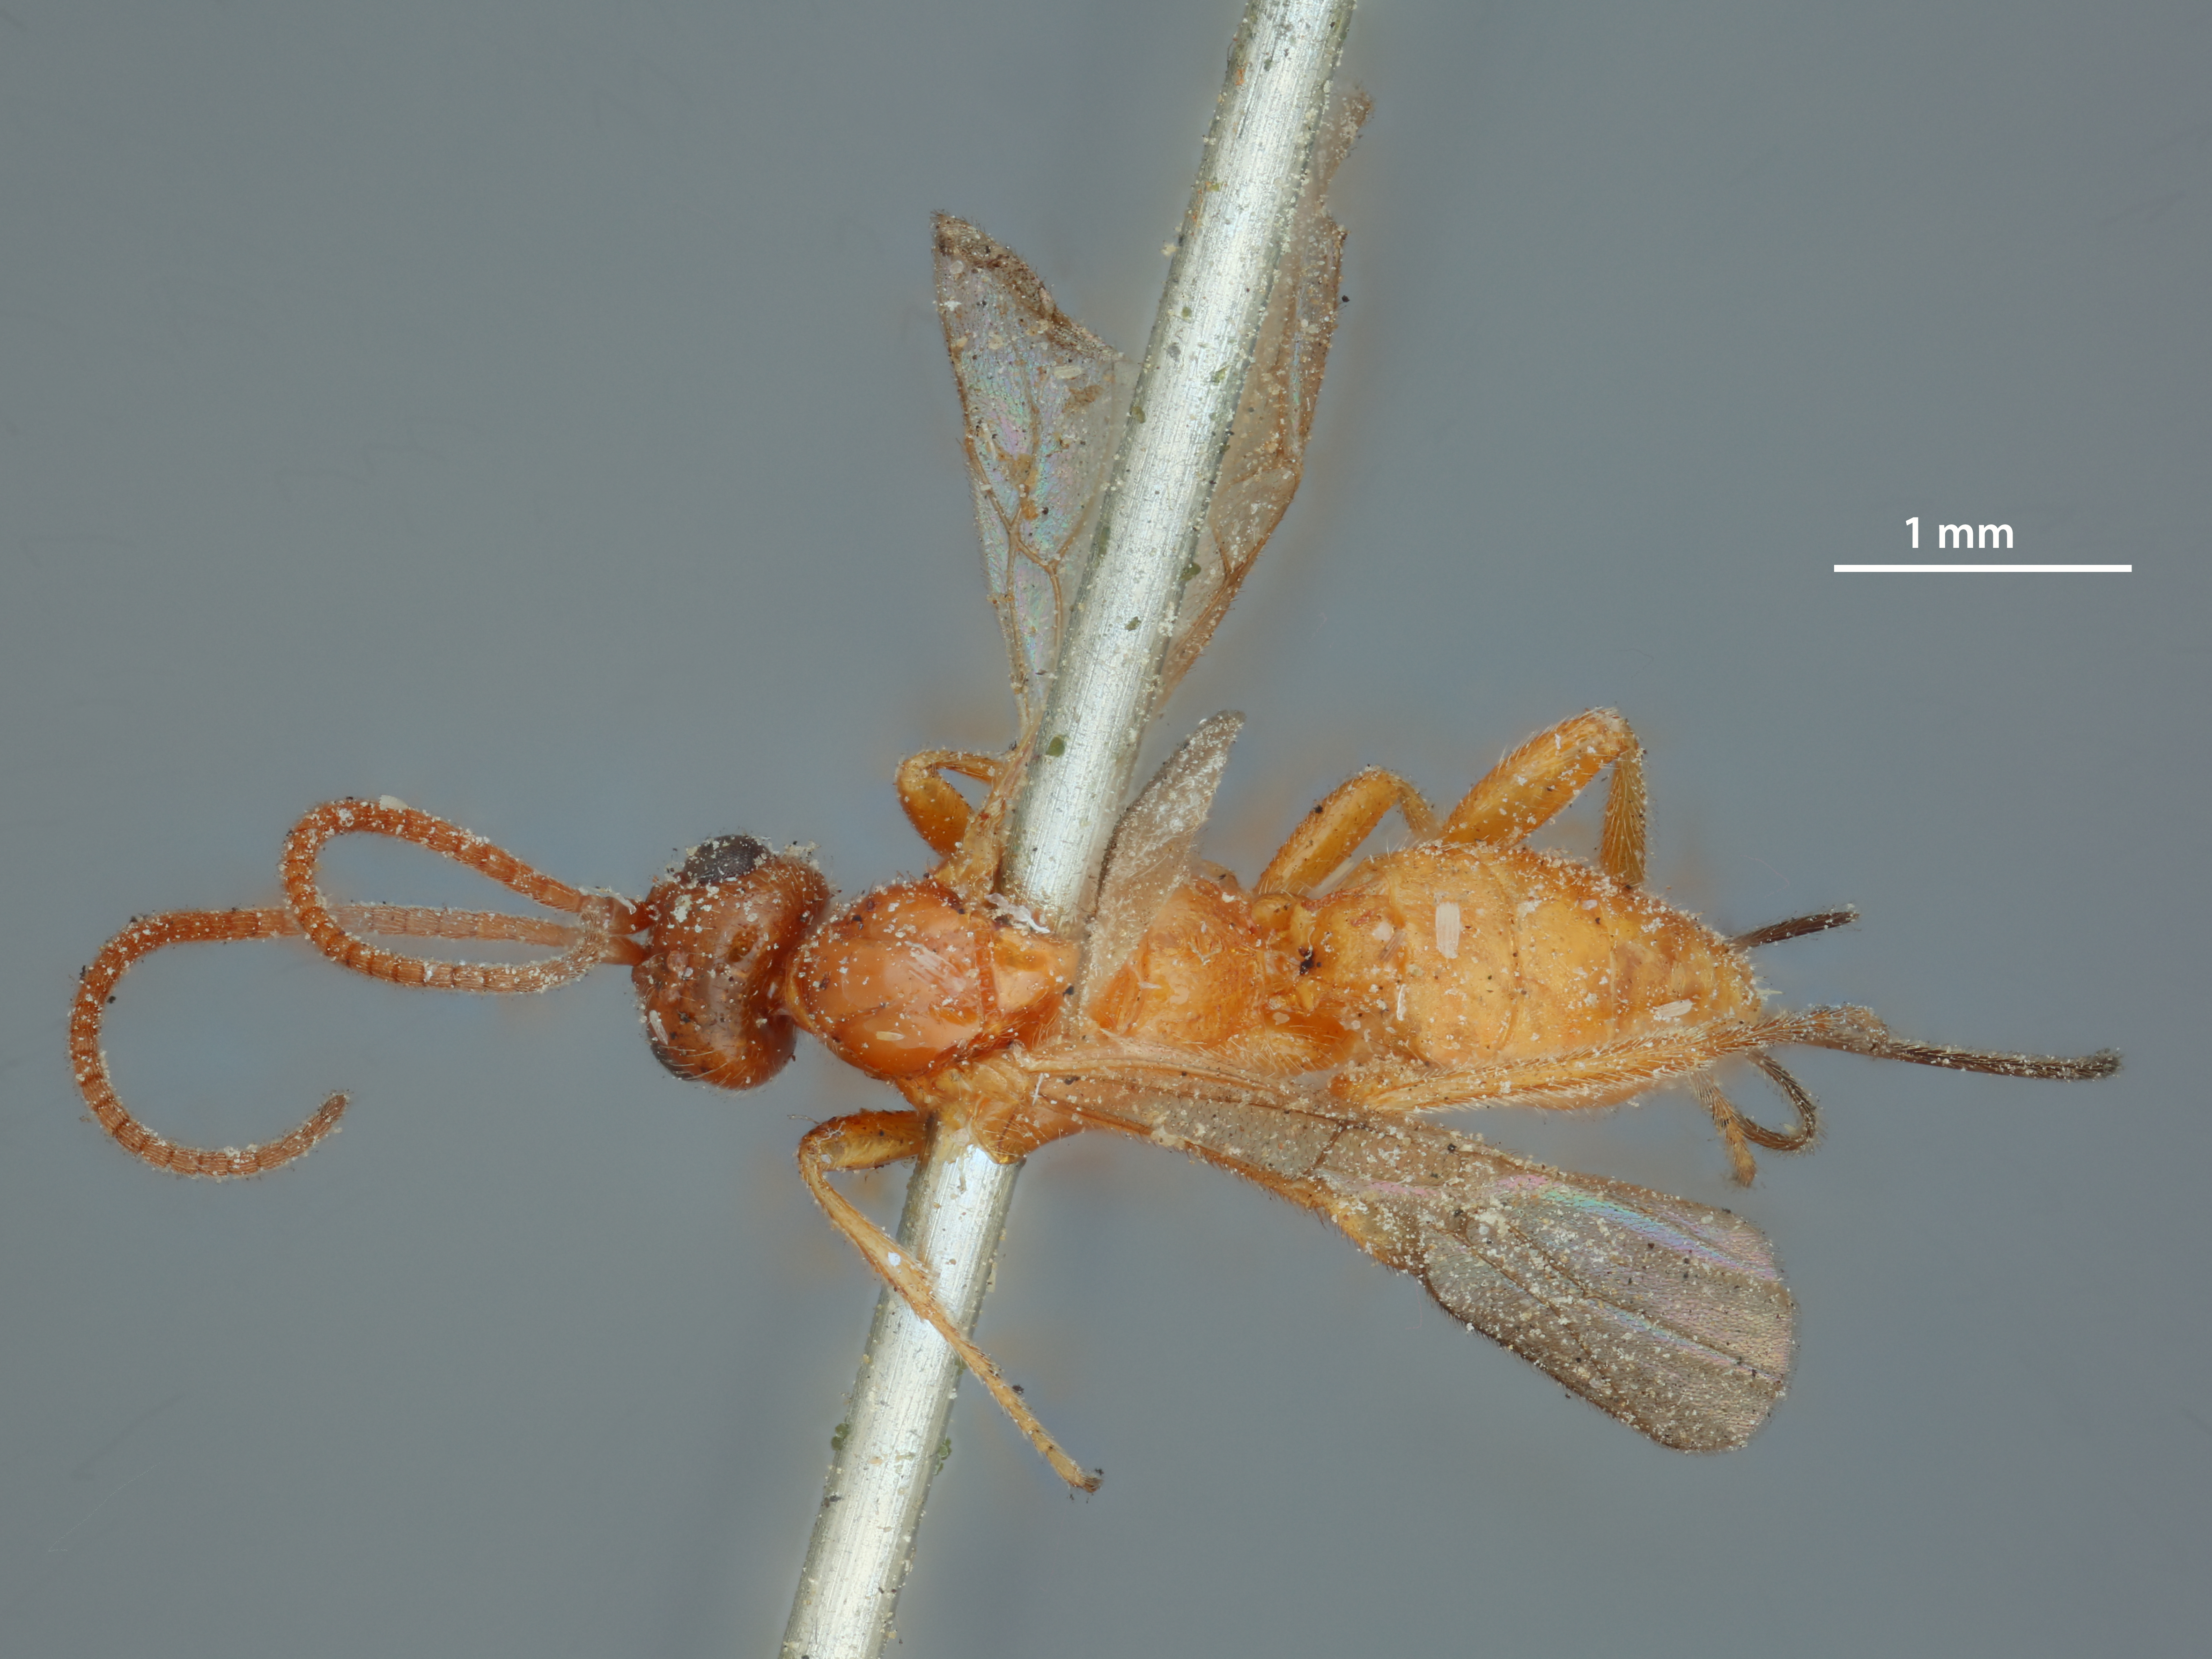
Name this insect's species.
Bracon analcidis
